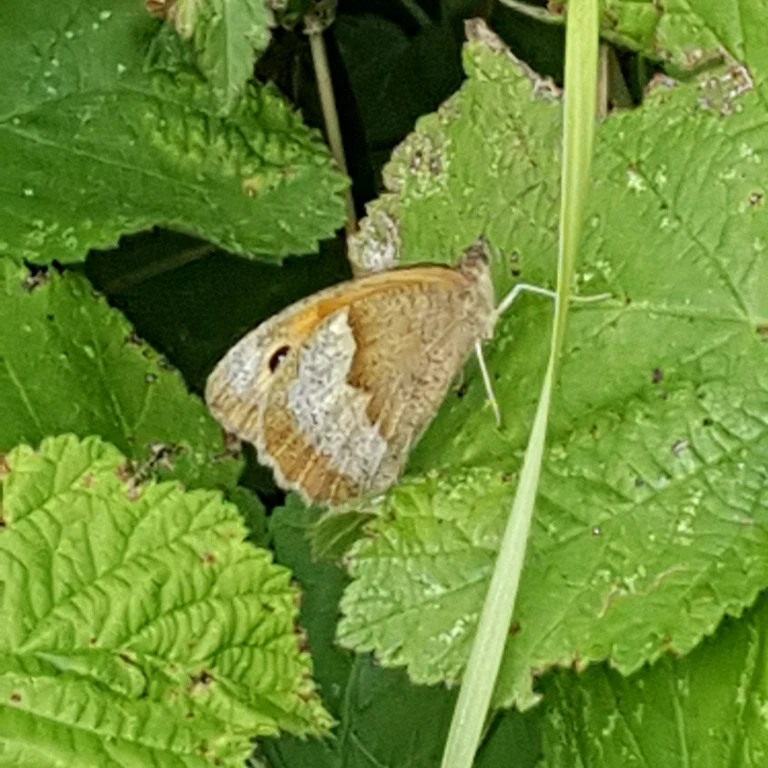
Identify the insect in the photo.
Maniola jurtina
